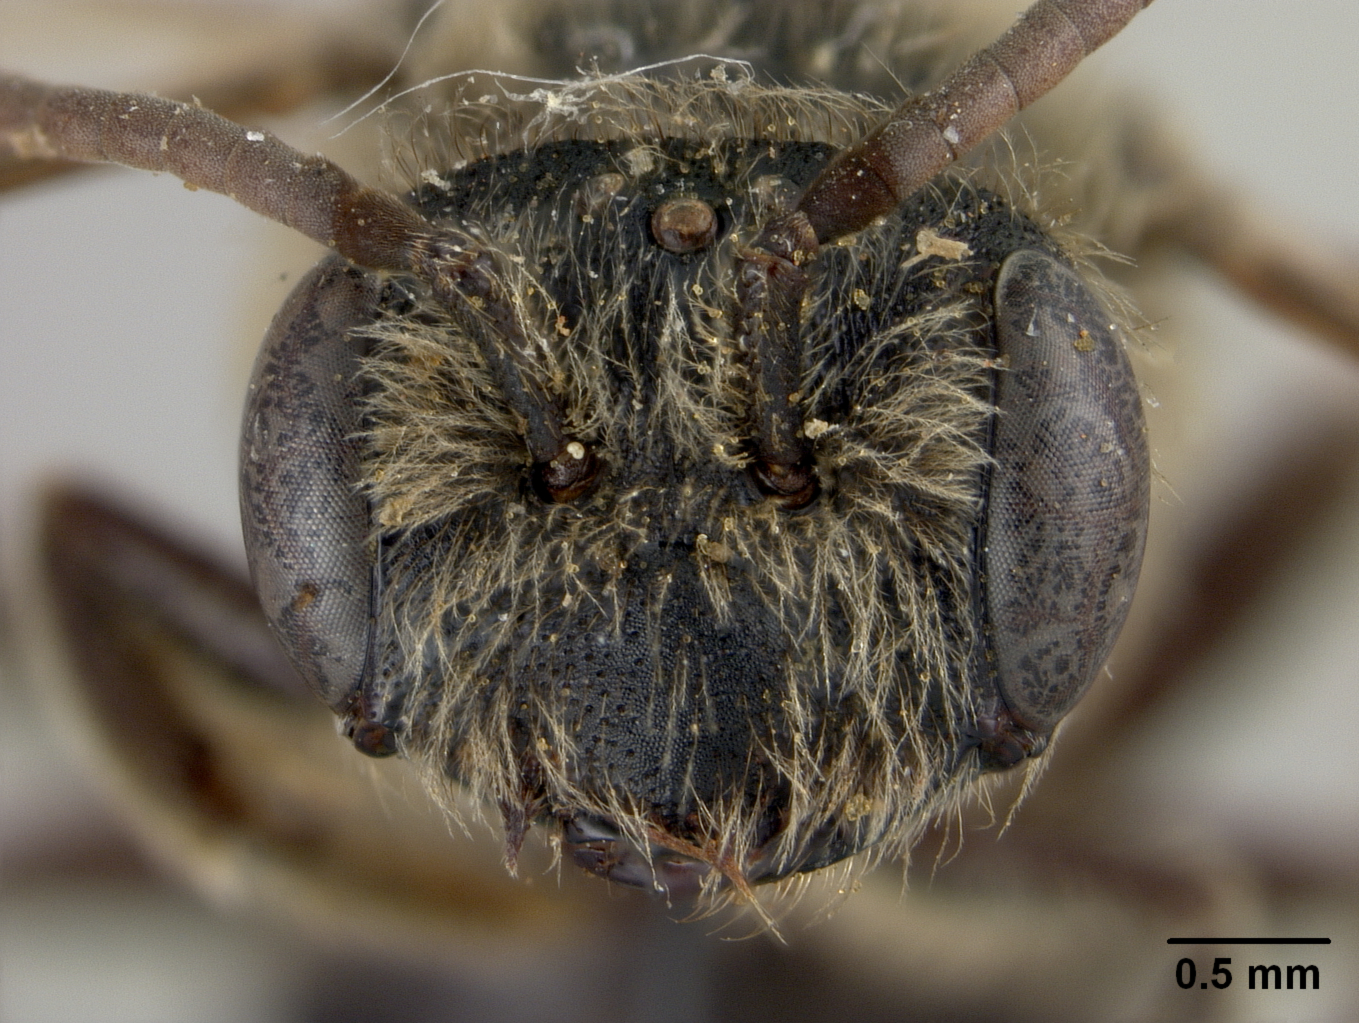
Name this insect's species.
Andrena cressonii
